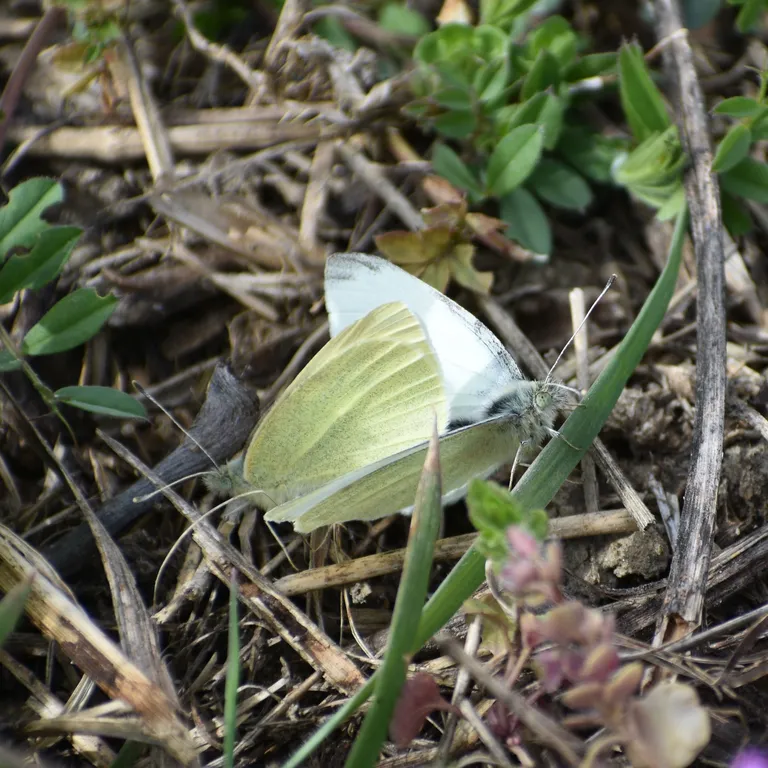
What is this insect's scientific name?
Pieris rapae
